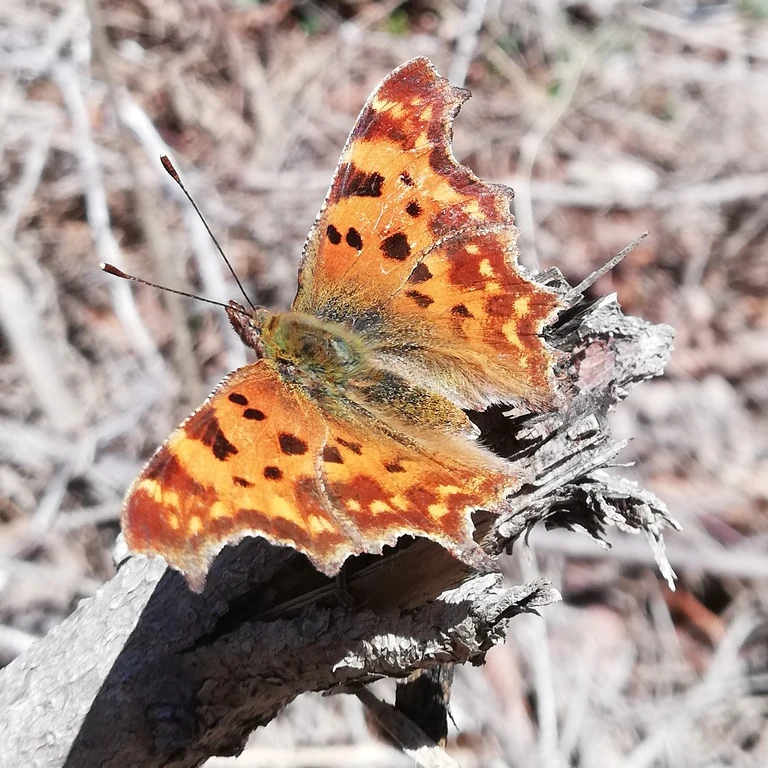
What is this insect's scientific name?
Polygonia c-album
